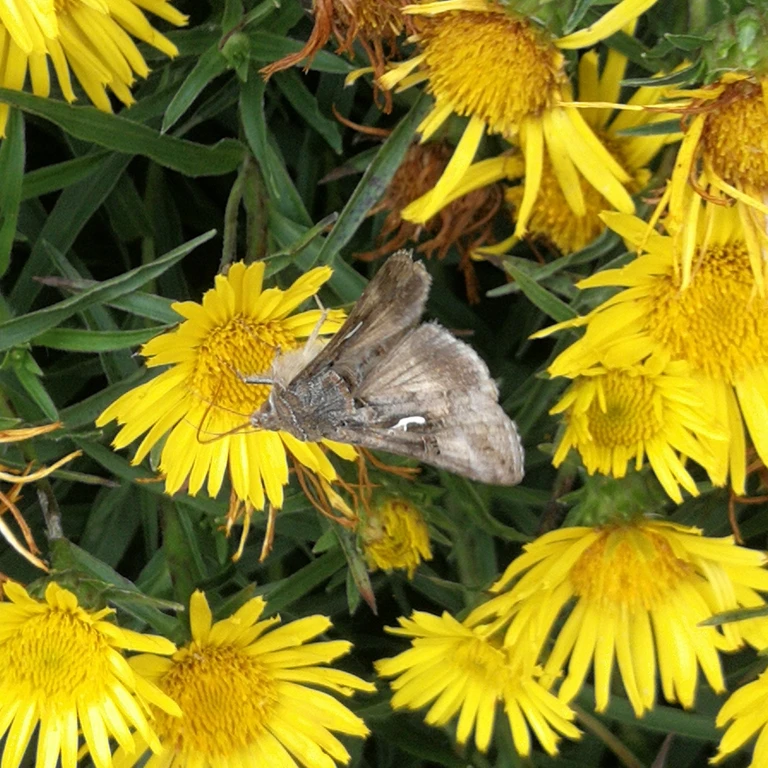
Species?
Autographa gamma
